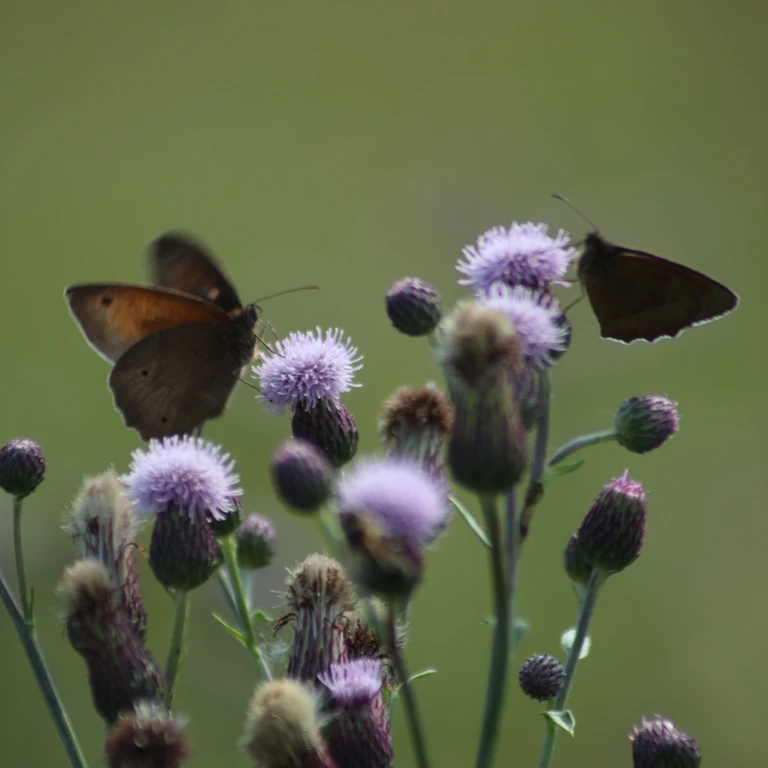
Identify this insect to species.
Maniola jurtina
